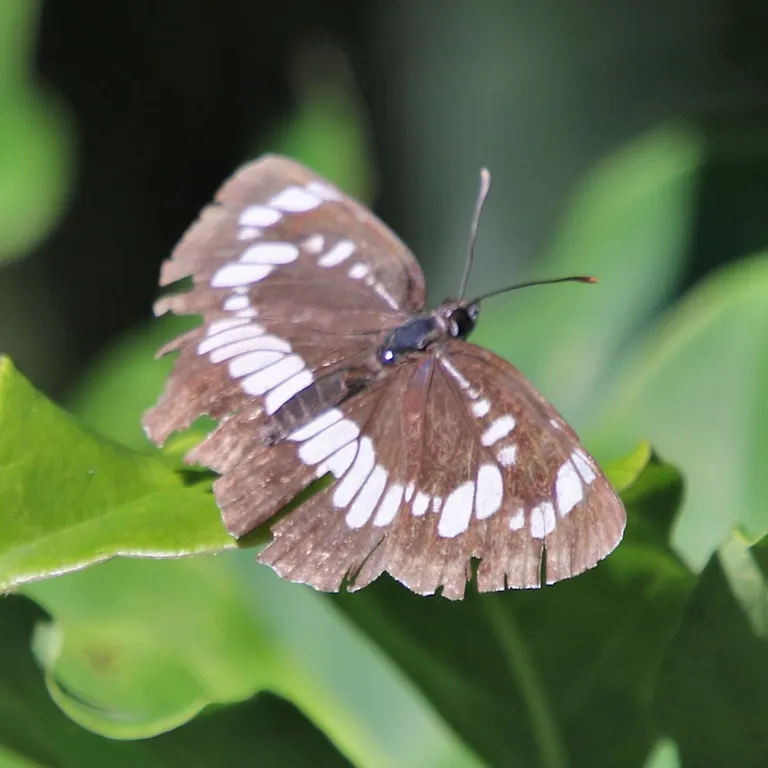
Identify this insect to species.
Neptis rivularis
